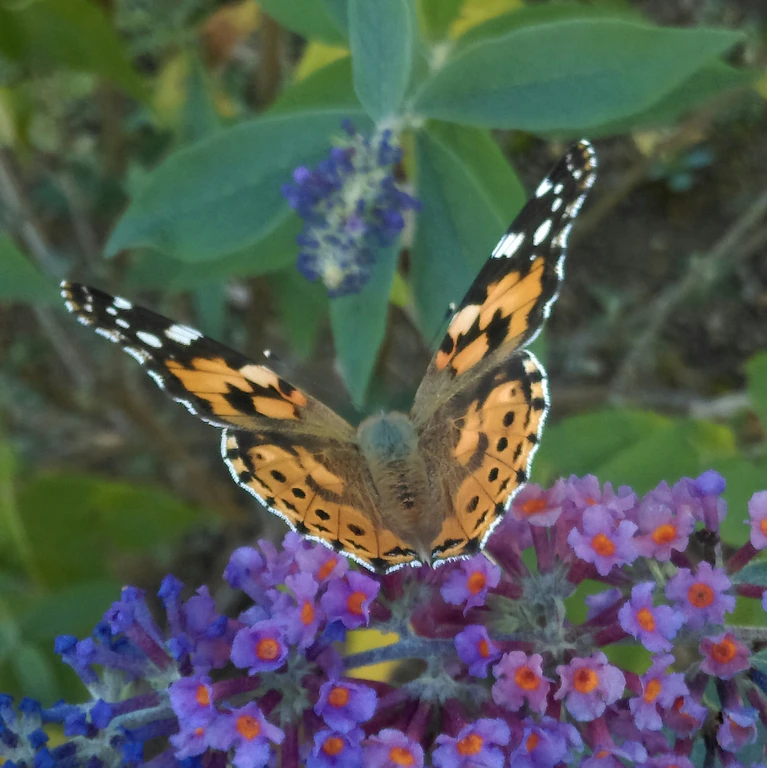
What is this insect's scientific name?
Vanessa cardui
